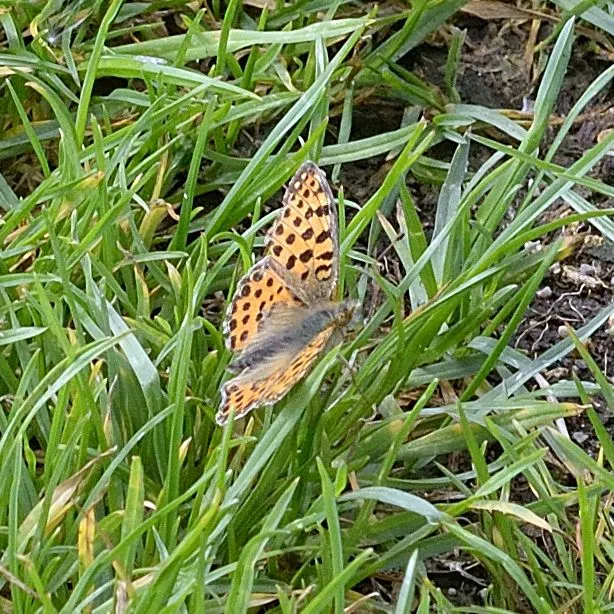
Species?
Issoria lathonia
